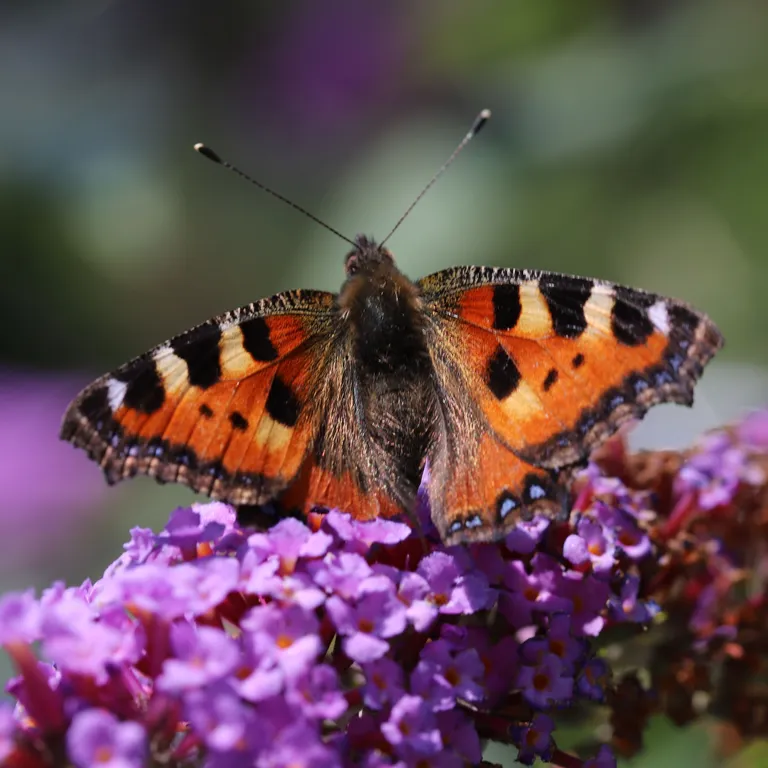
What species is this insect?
Aglais urticae
